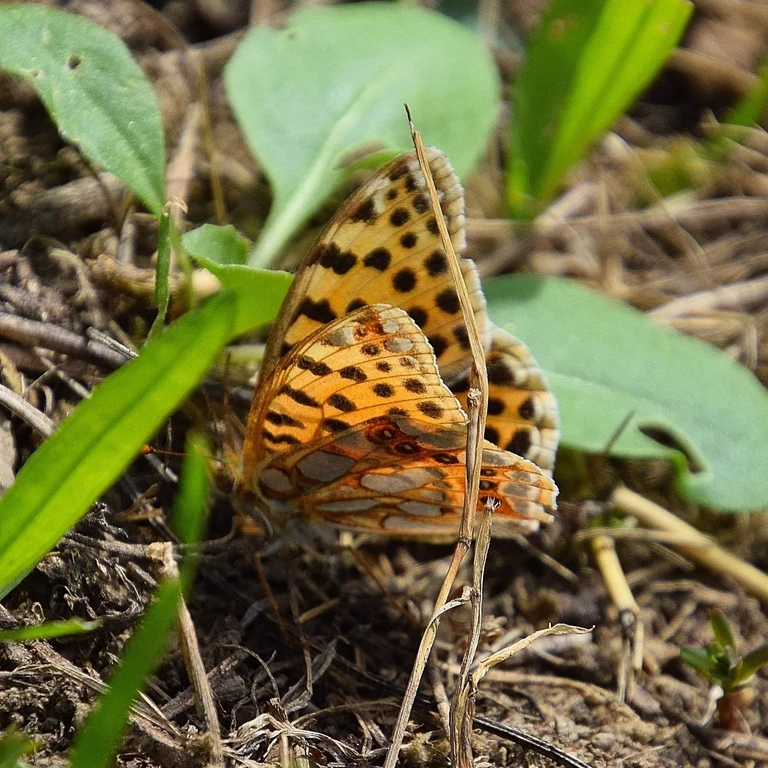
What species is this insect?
Issoria lathonia
